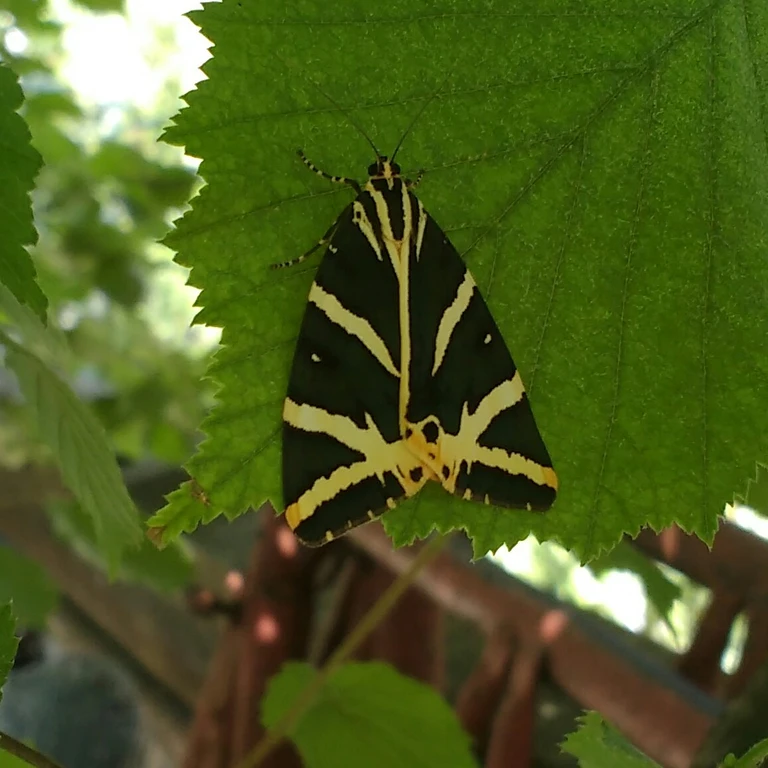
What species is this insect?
Euplagia quadripunctaria
